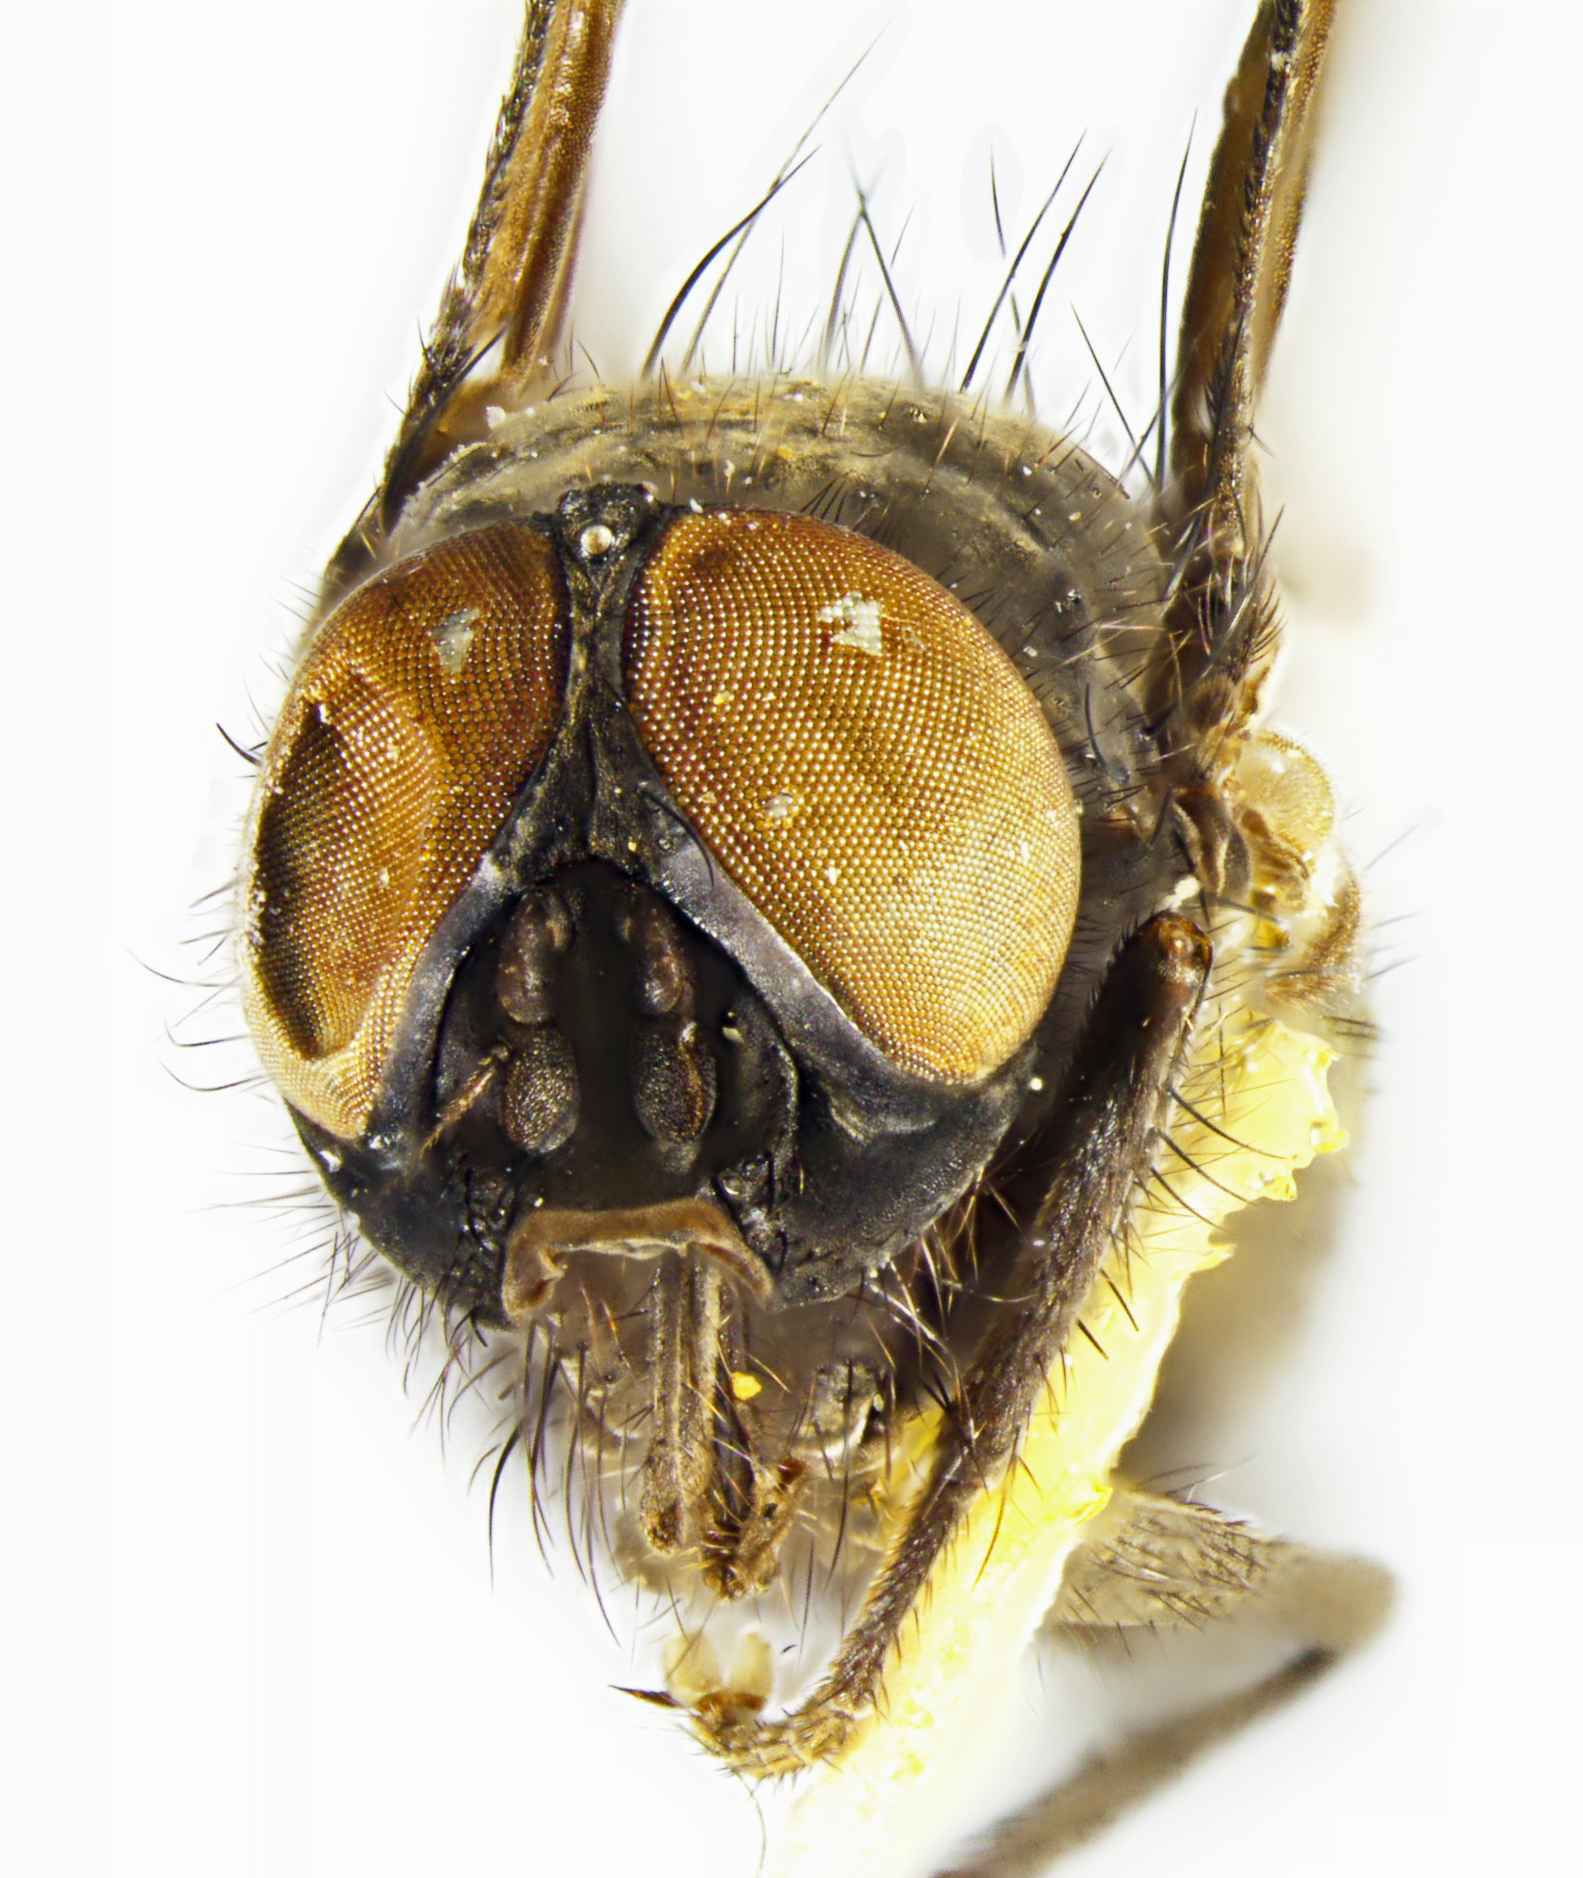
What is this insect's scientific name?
Spilogona nigerrima
